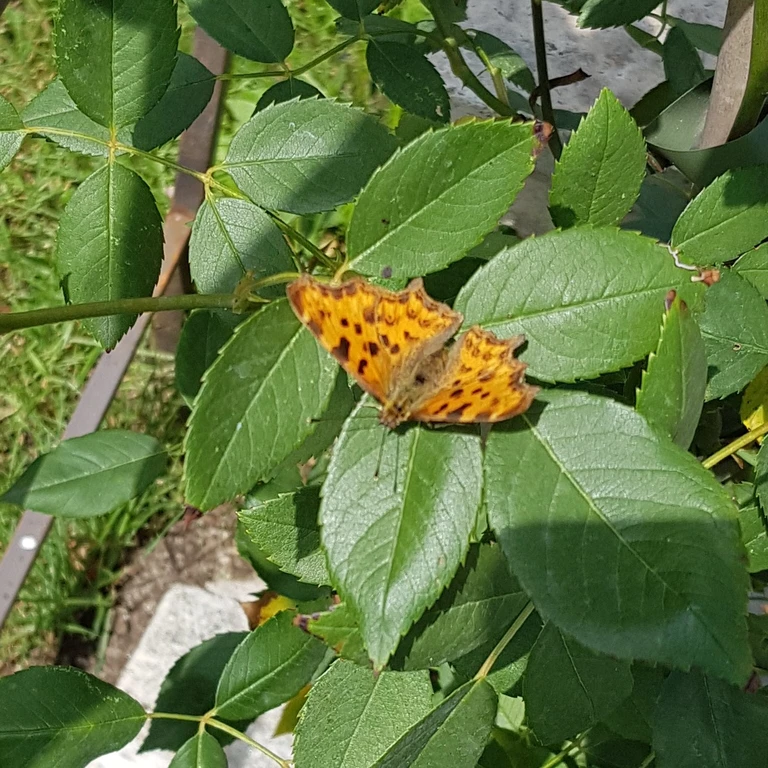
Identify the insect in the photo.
Polygonia c-album
